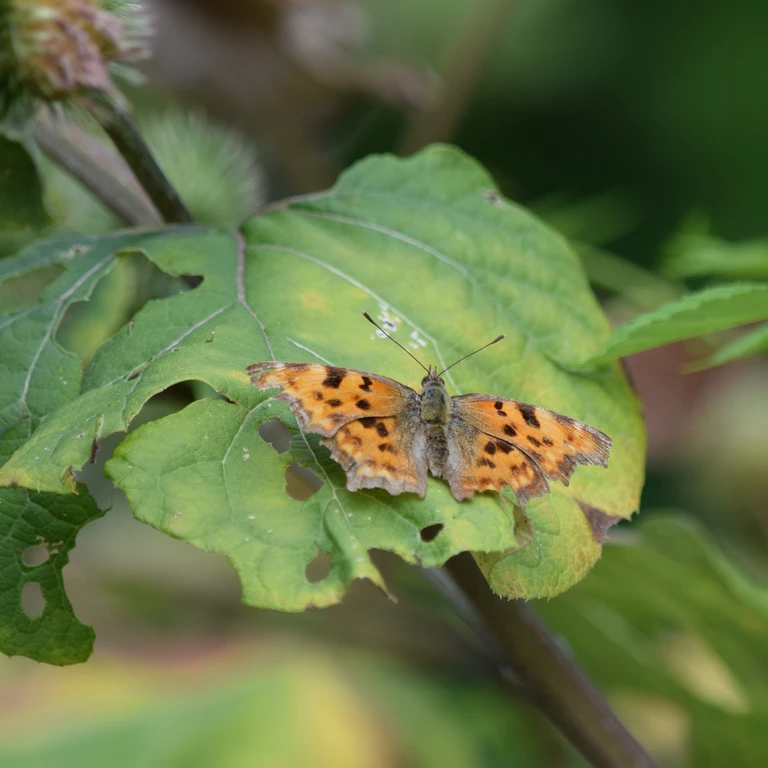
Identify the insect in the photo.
Polygonia c-album
